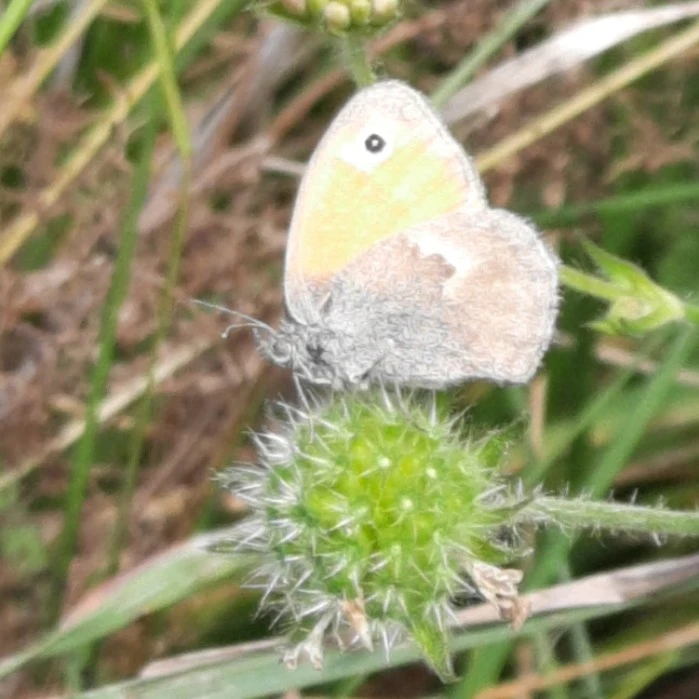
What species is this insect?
Coenonympha pamphilus
